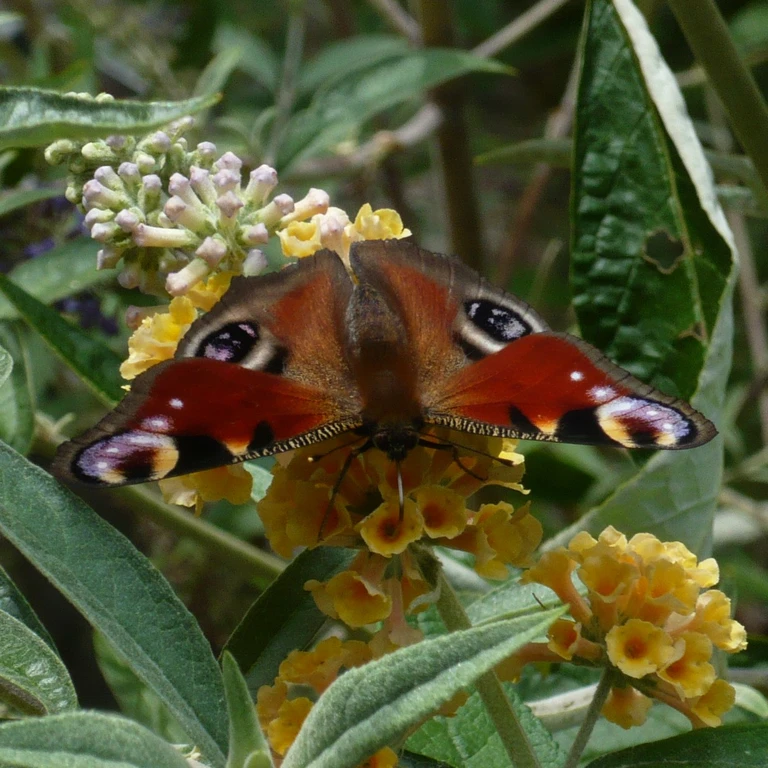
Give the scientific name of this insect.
Aglais io
